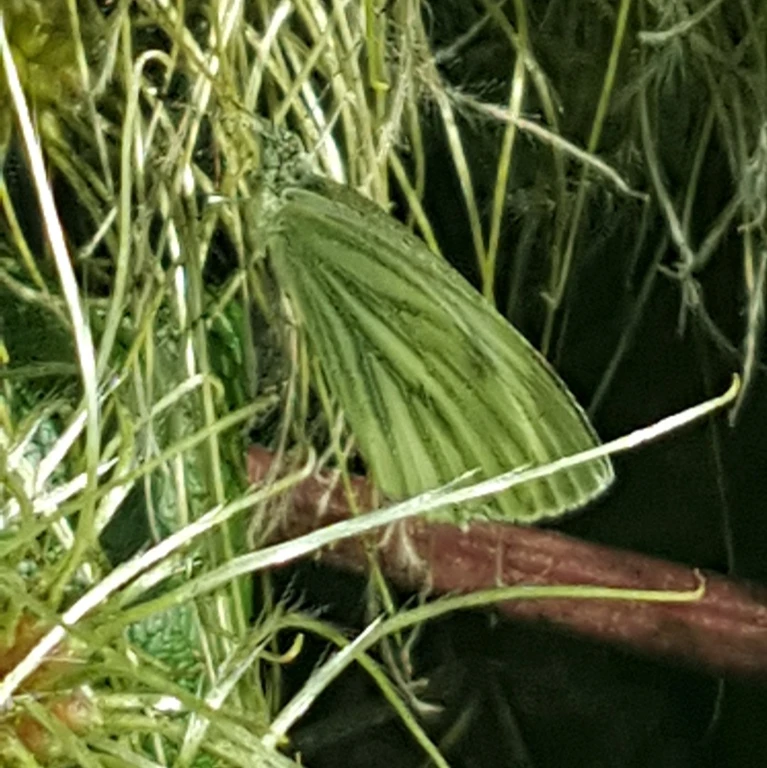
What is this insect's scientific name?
Pieris napi
